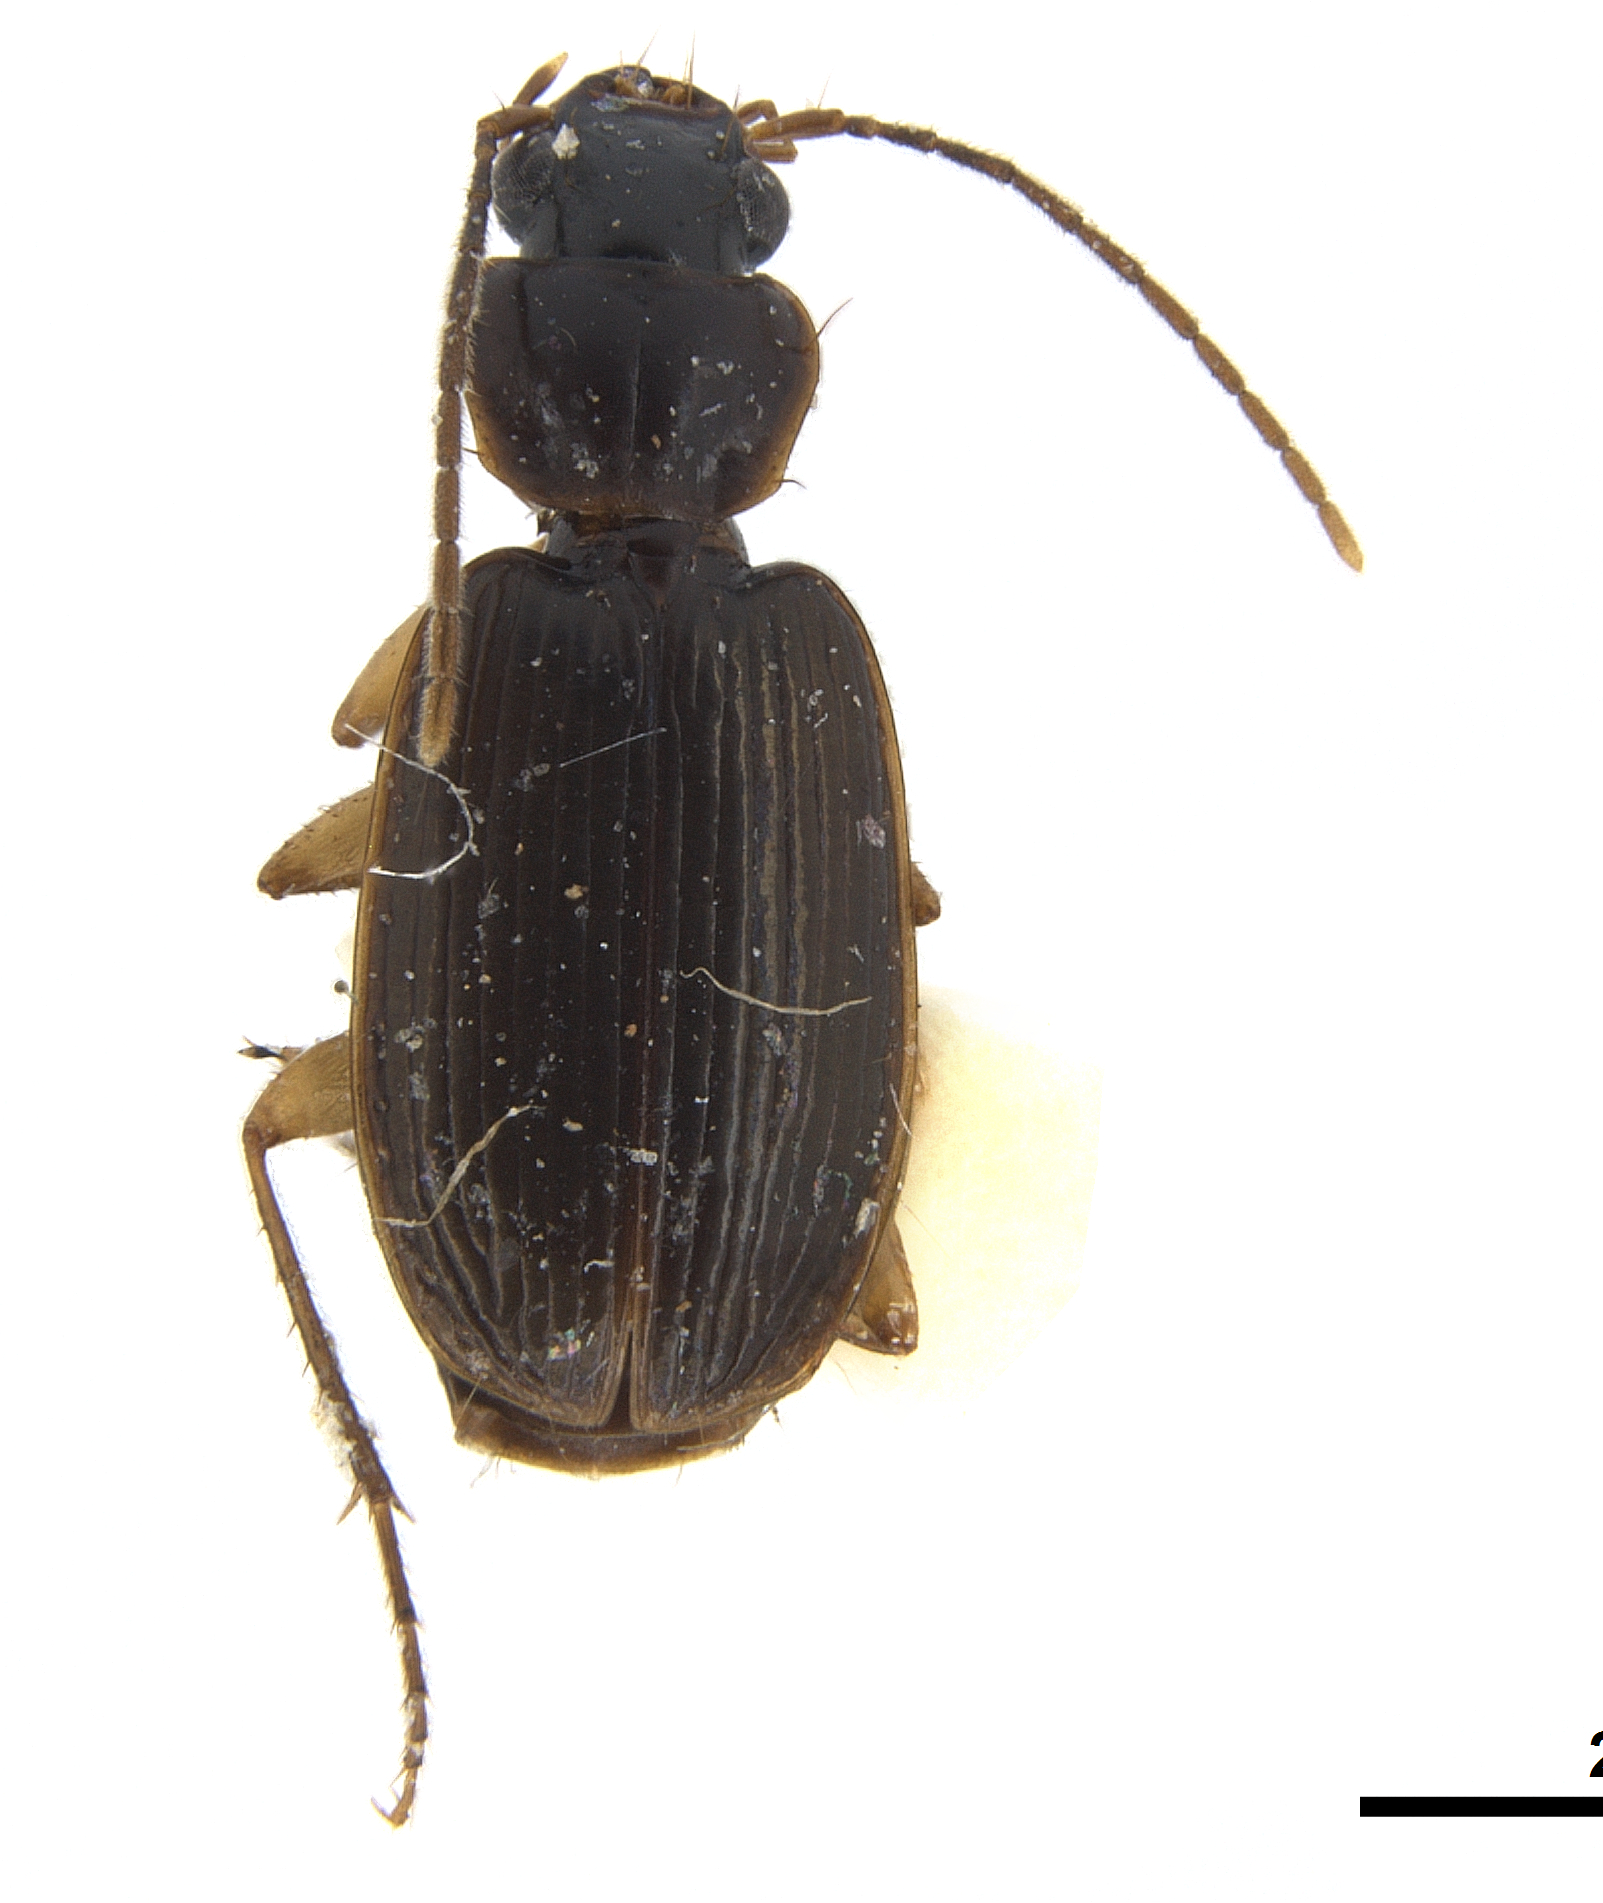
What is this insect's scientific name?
Badister micans (also Badister ocularis)
